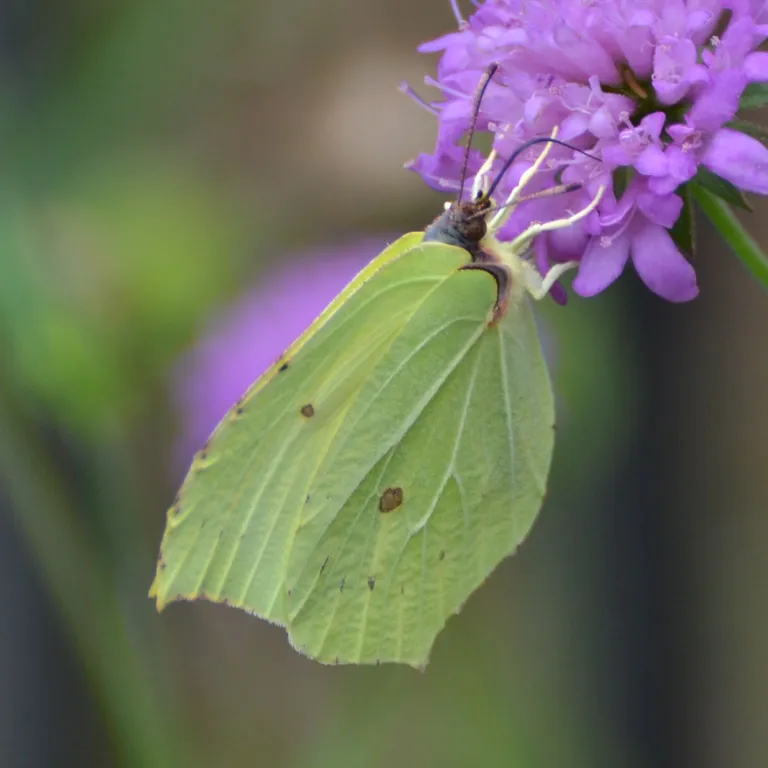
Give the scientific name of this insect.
Gonepteryx rhamni
